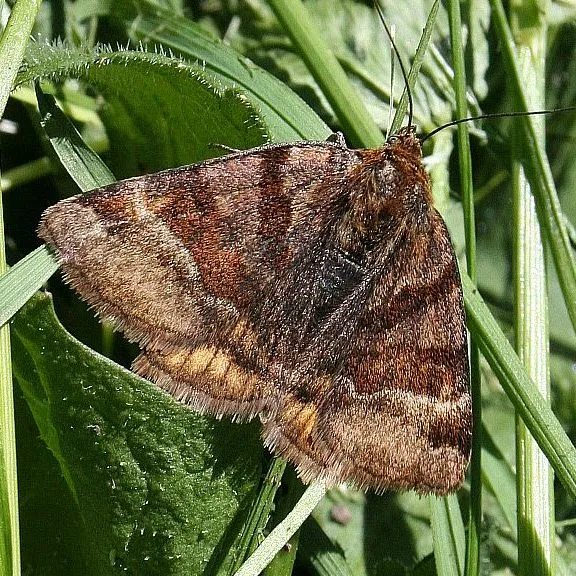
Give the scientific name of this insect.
Euclidia glyphica
